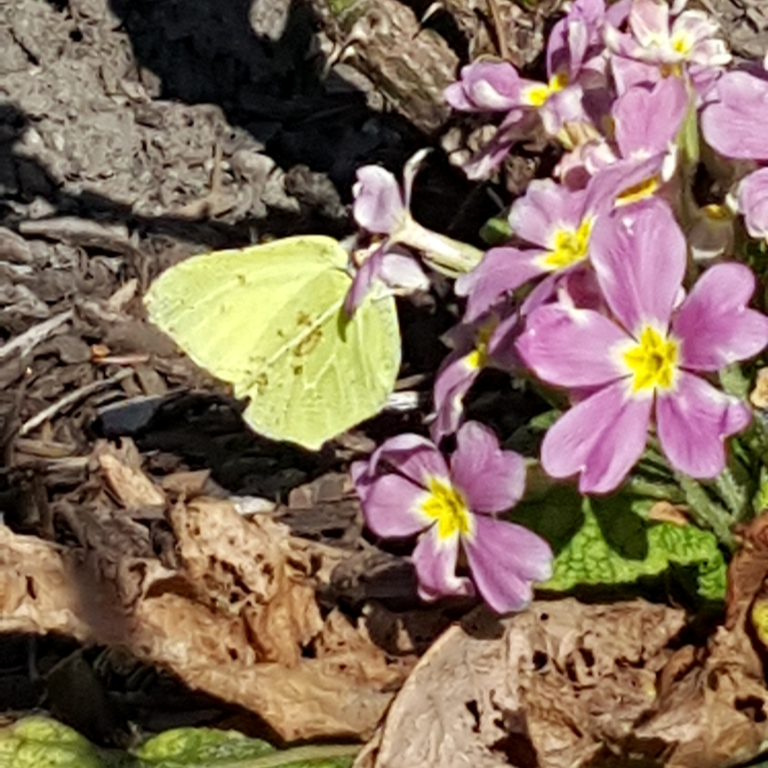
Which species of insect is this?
Gonepteryx rhamni
